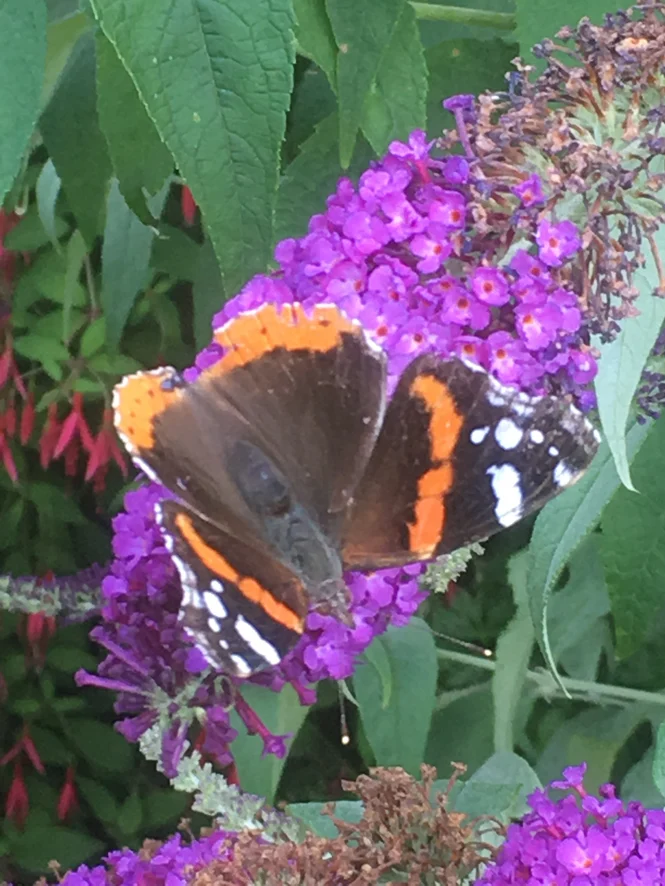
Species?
Vanessa atalanta
